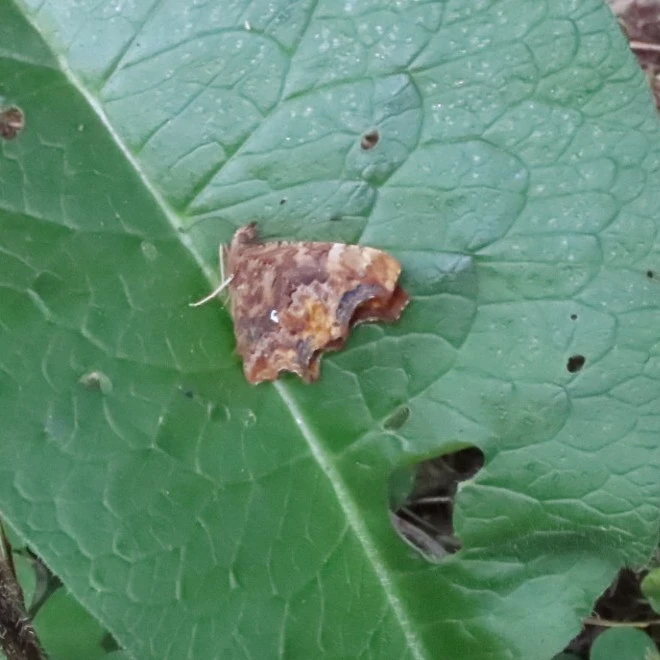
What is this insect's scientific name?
Polygonia c-album
